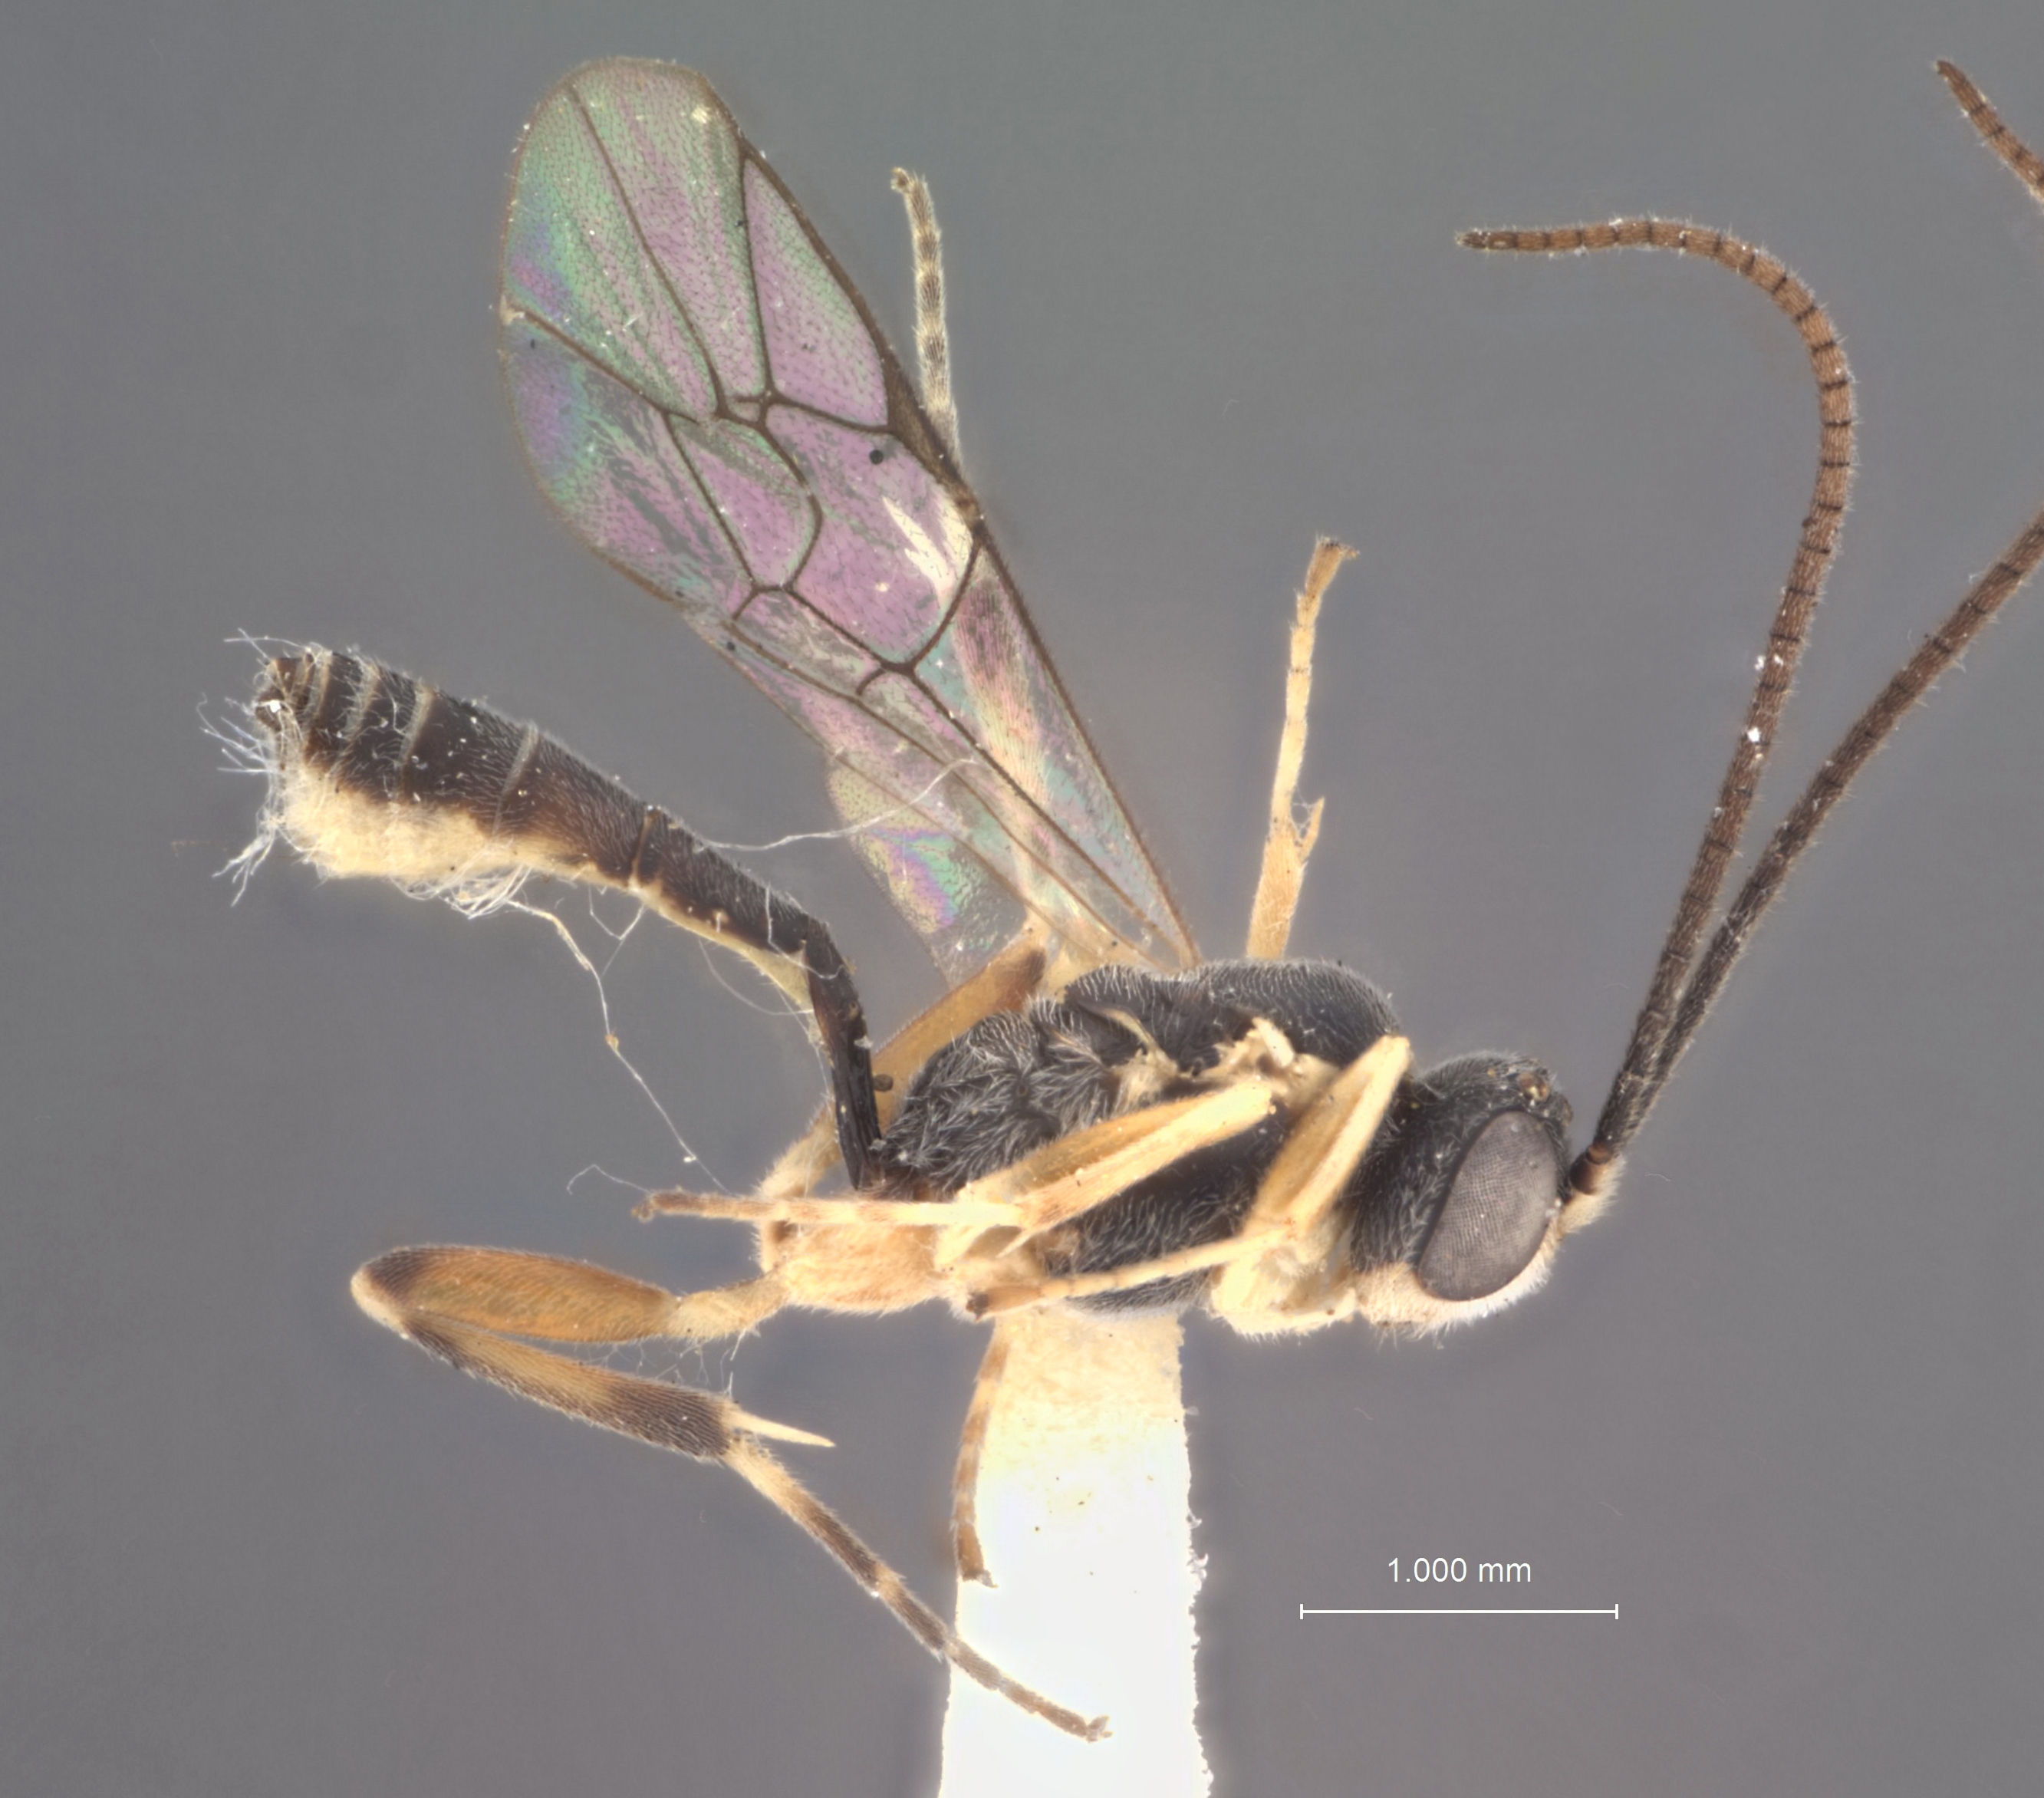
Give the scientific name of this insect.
Homalomma pteronideae
